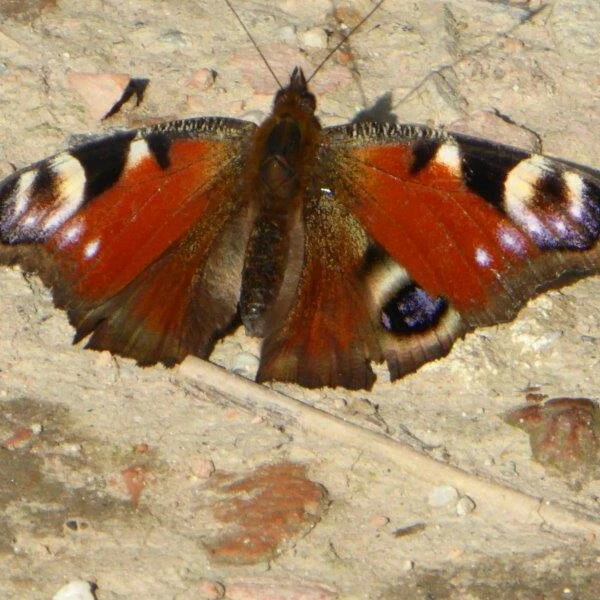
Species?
Aglais io
